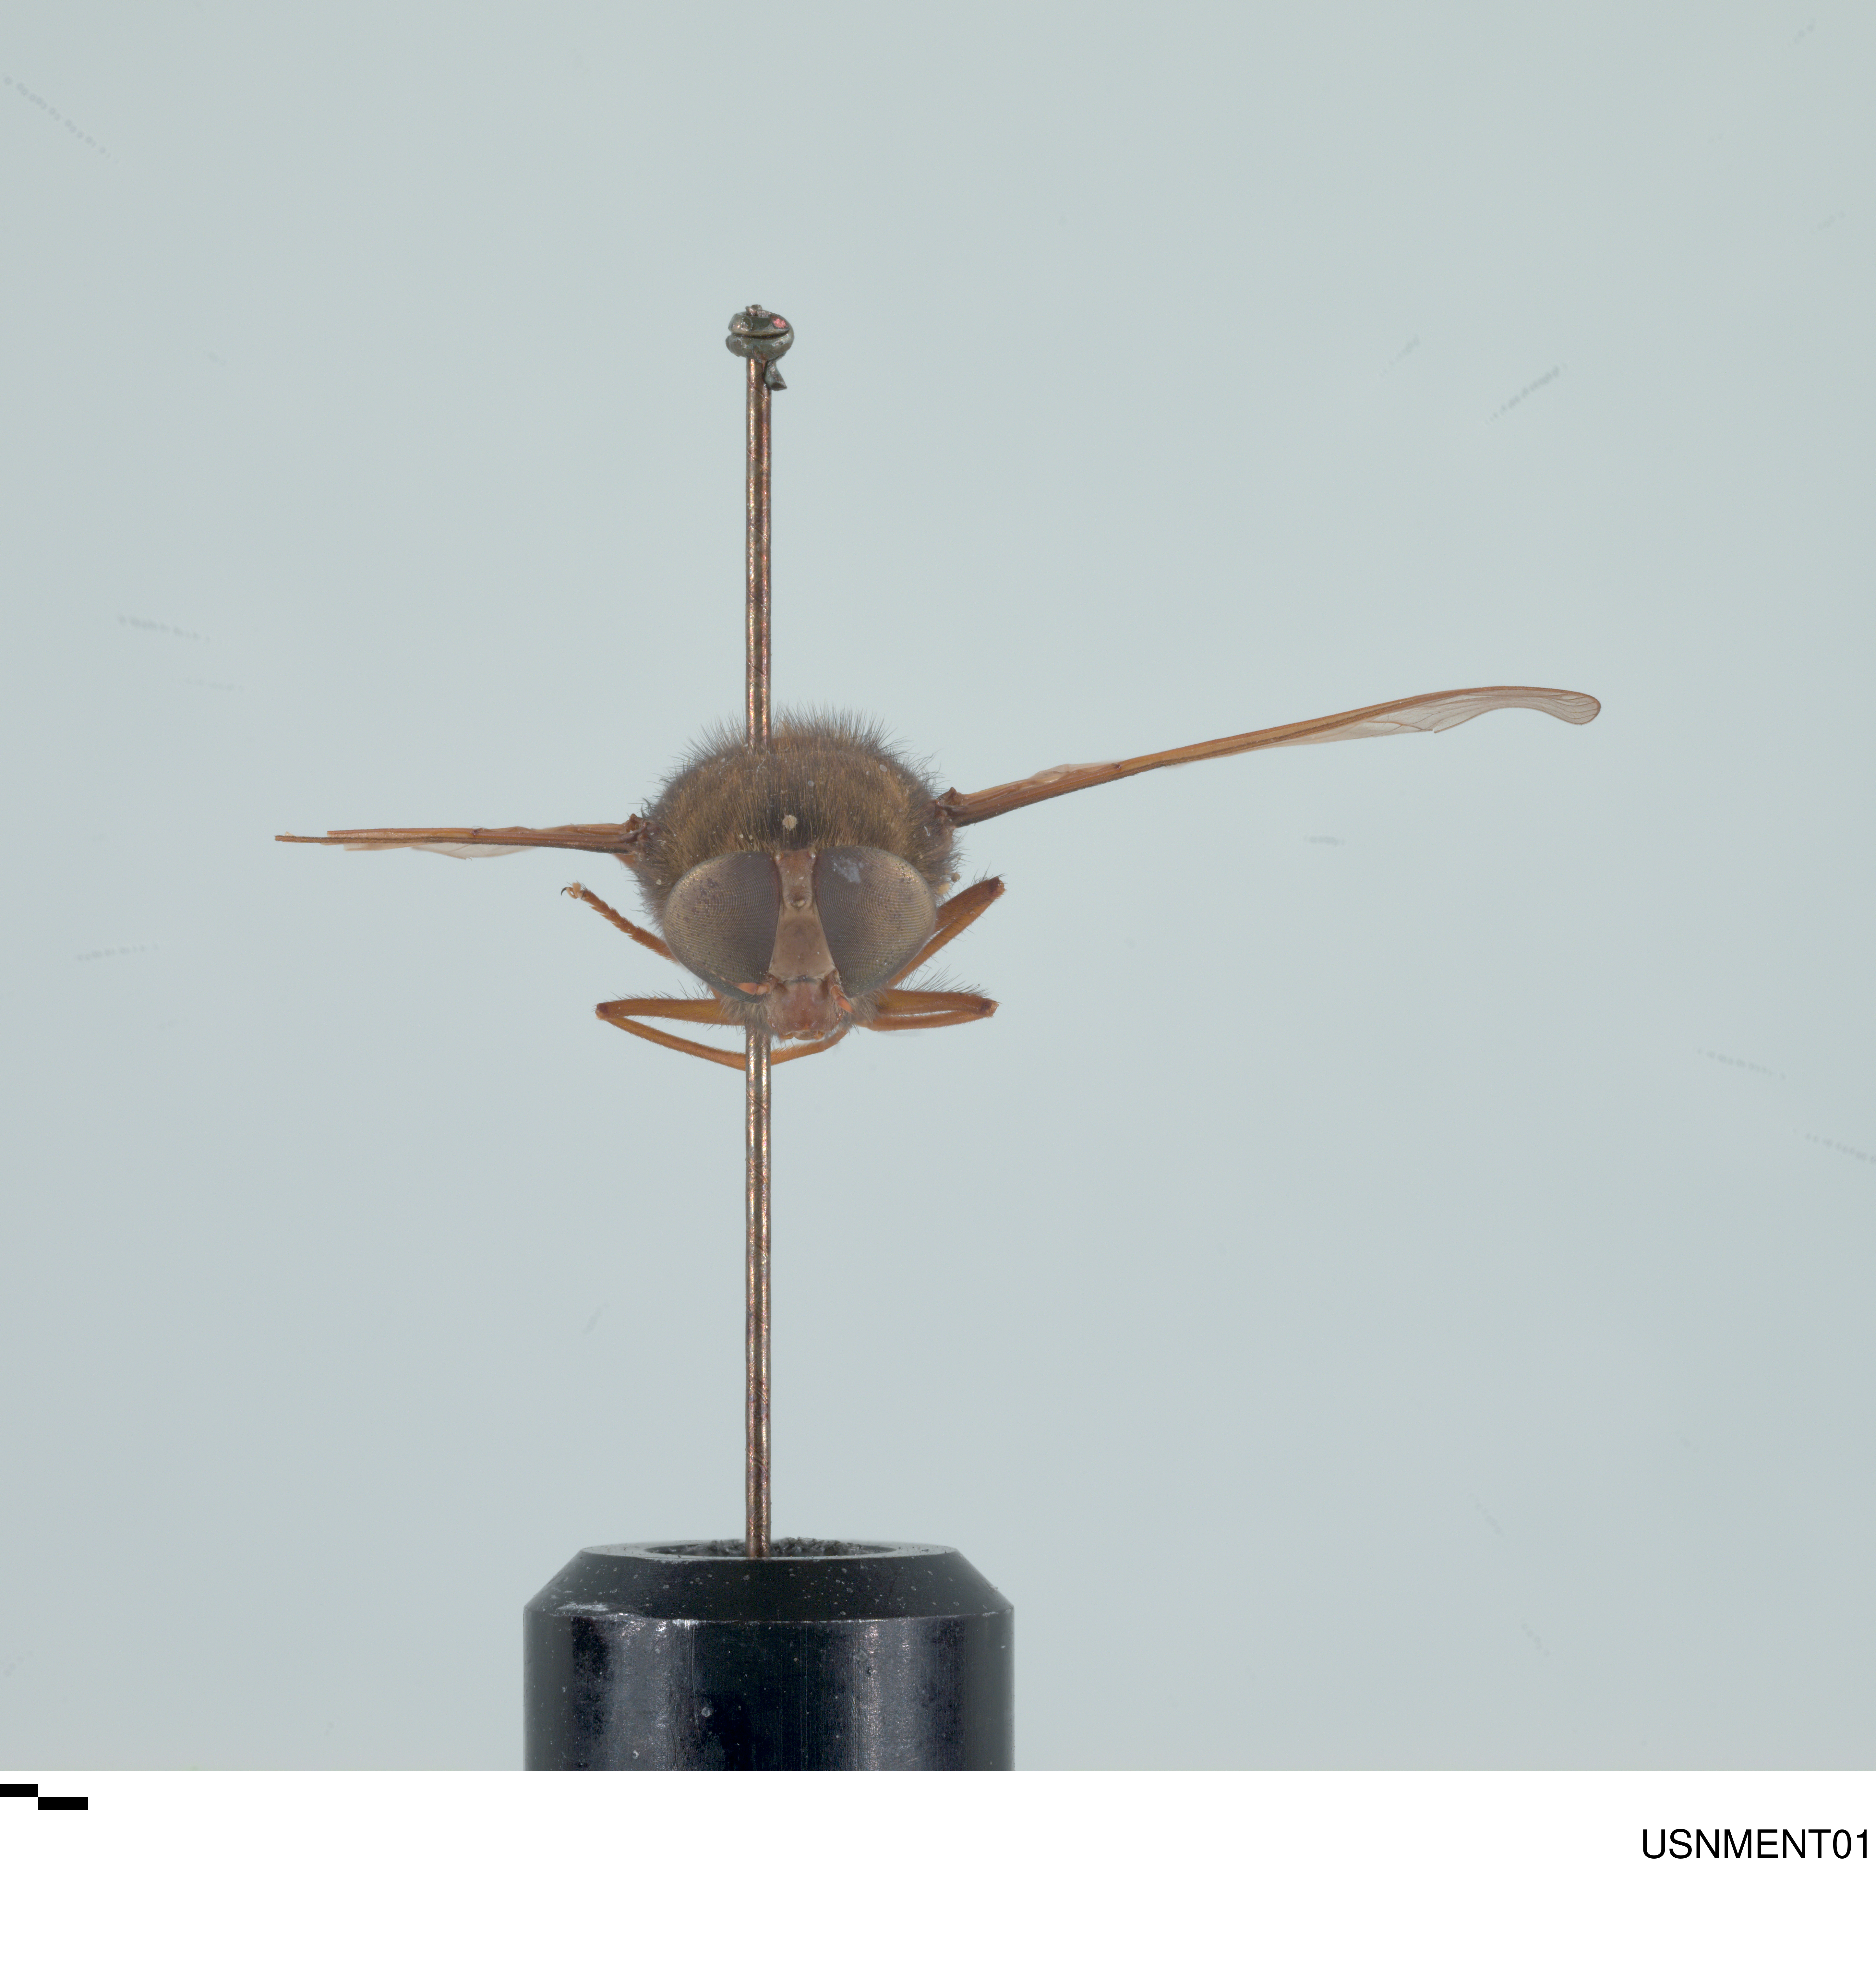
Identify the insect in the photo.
Prosoeca atra
